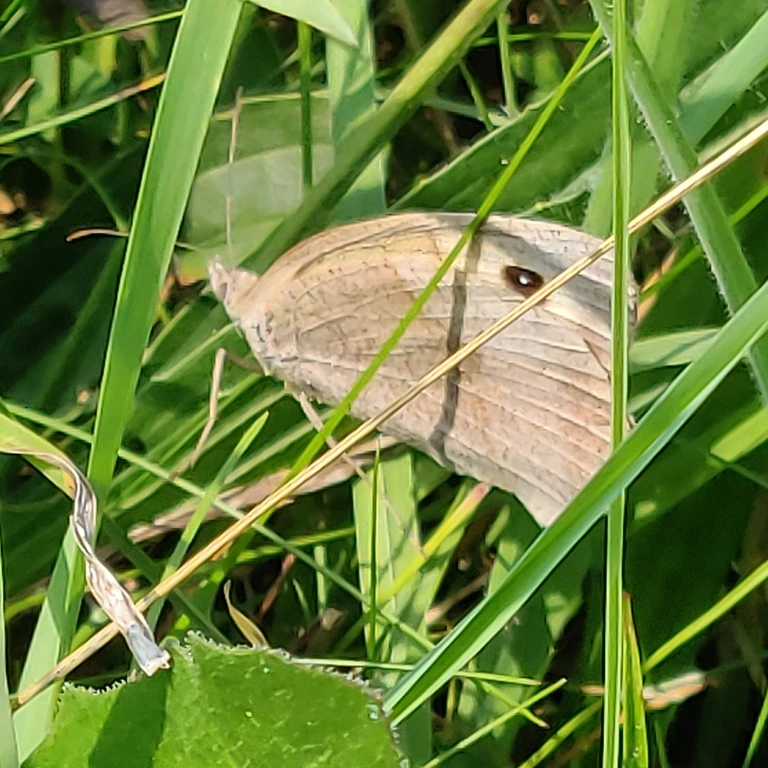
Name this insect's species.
Maniola jurtina
